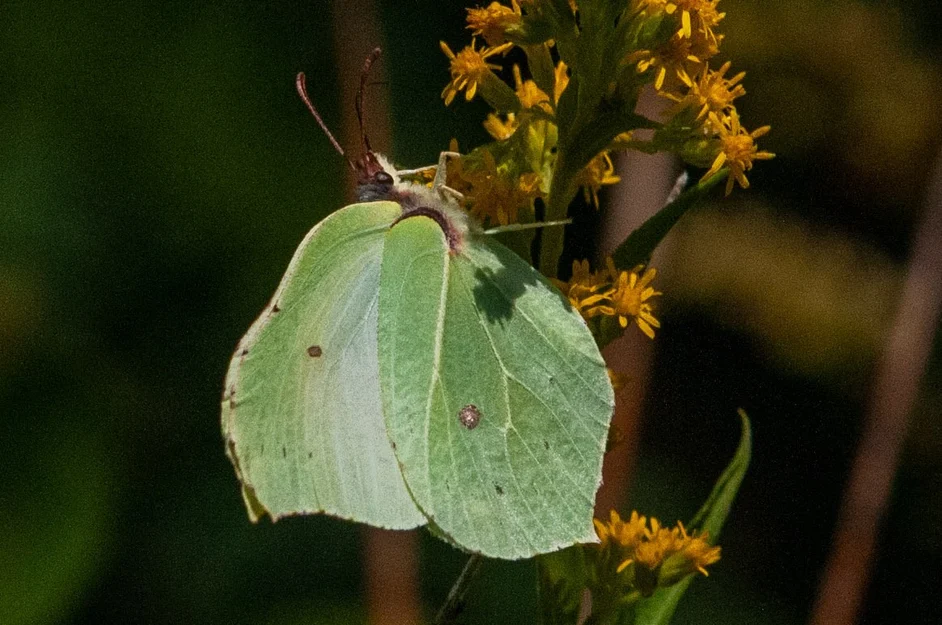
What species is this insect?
Gonepteryx rhamni
